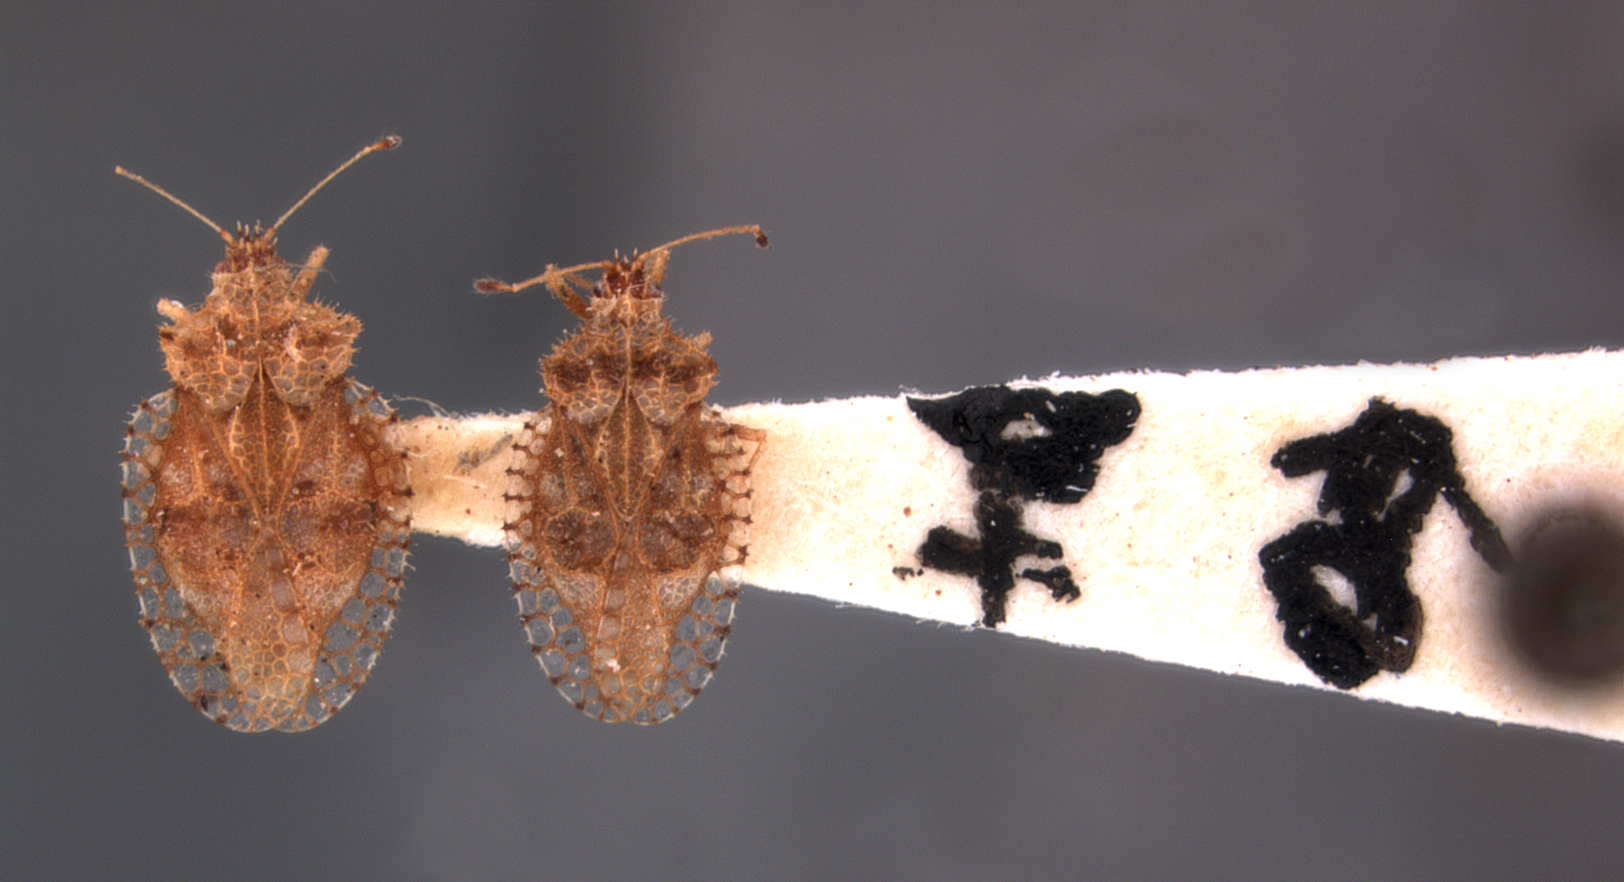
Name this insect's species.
Monanthia senta
